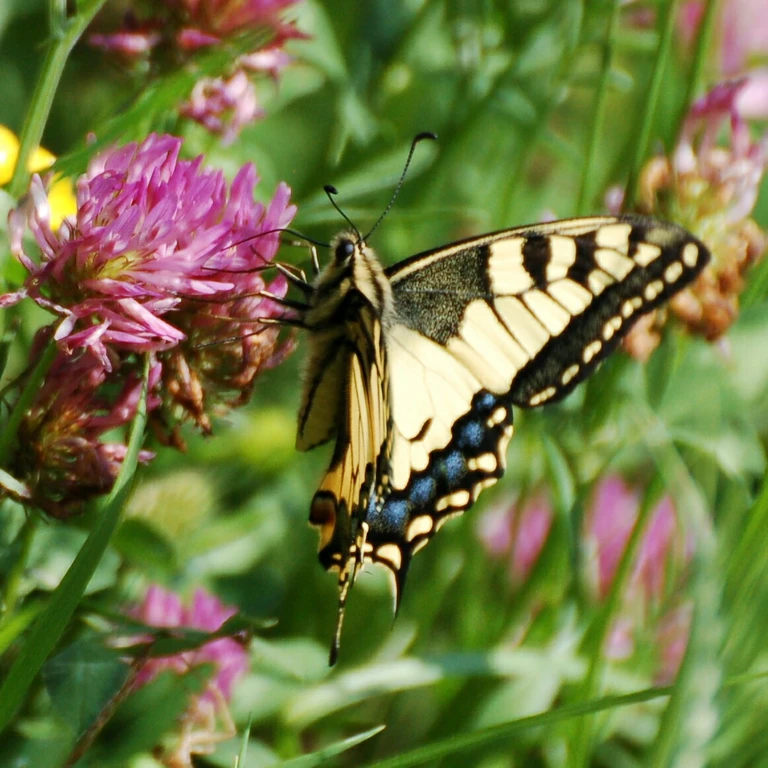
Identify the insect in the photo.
Papilio machaon
